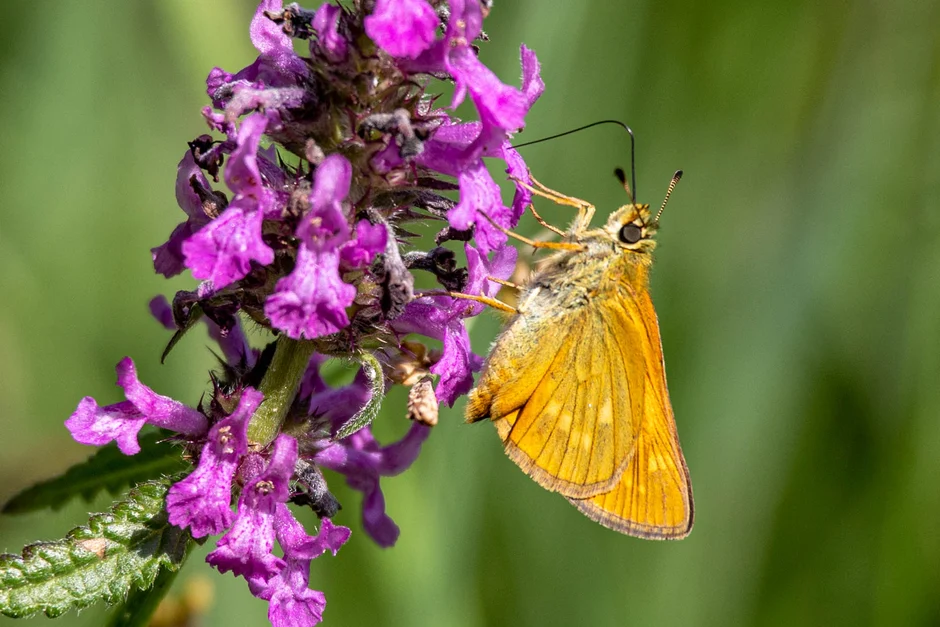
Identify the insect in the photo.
Ochlodes sylvanus (also Ochlodes venata)
